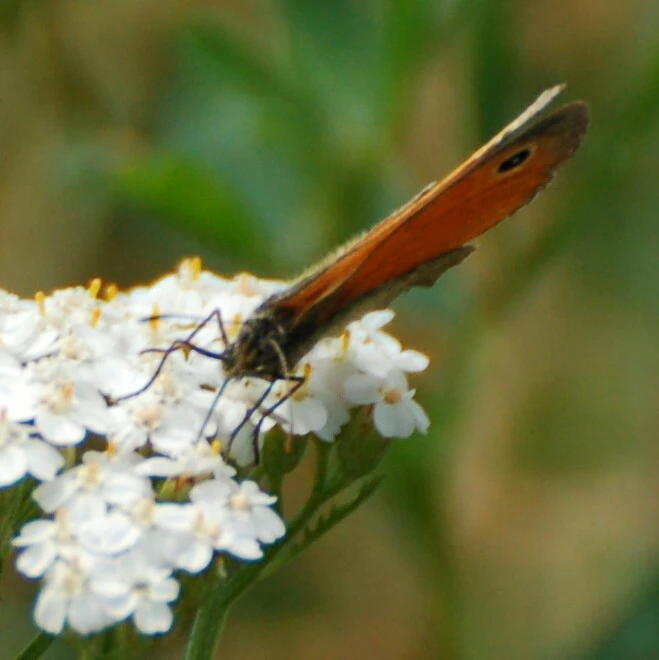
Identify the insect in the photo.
Coenonympha pamphilus
